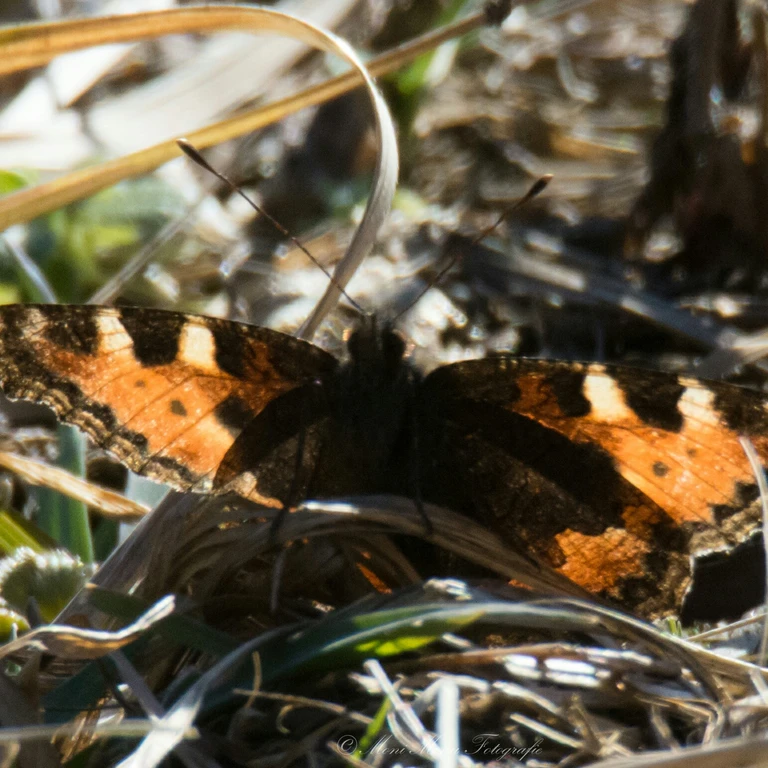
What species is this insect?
Aglais urticae
